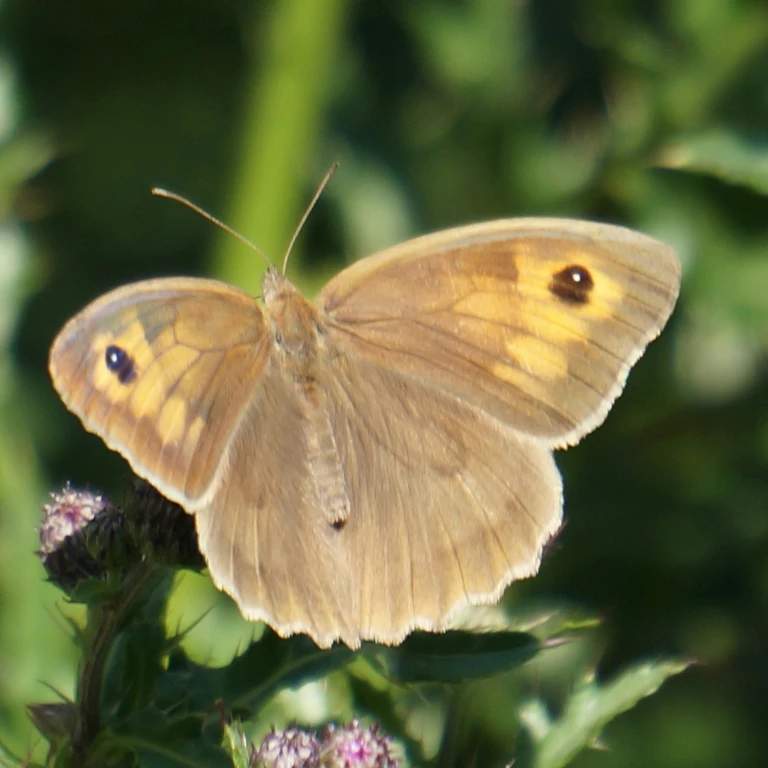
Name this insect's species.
Maniola jurtina
